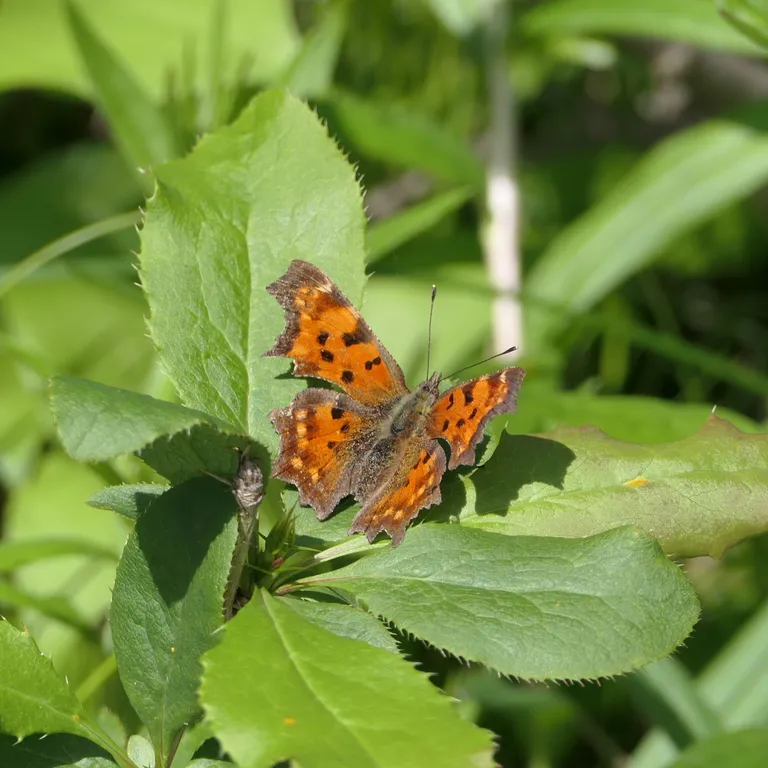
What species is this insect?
Polygonia c-album
